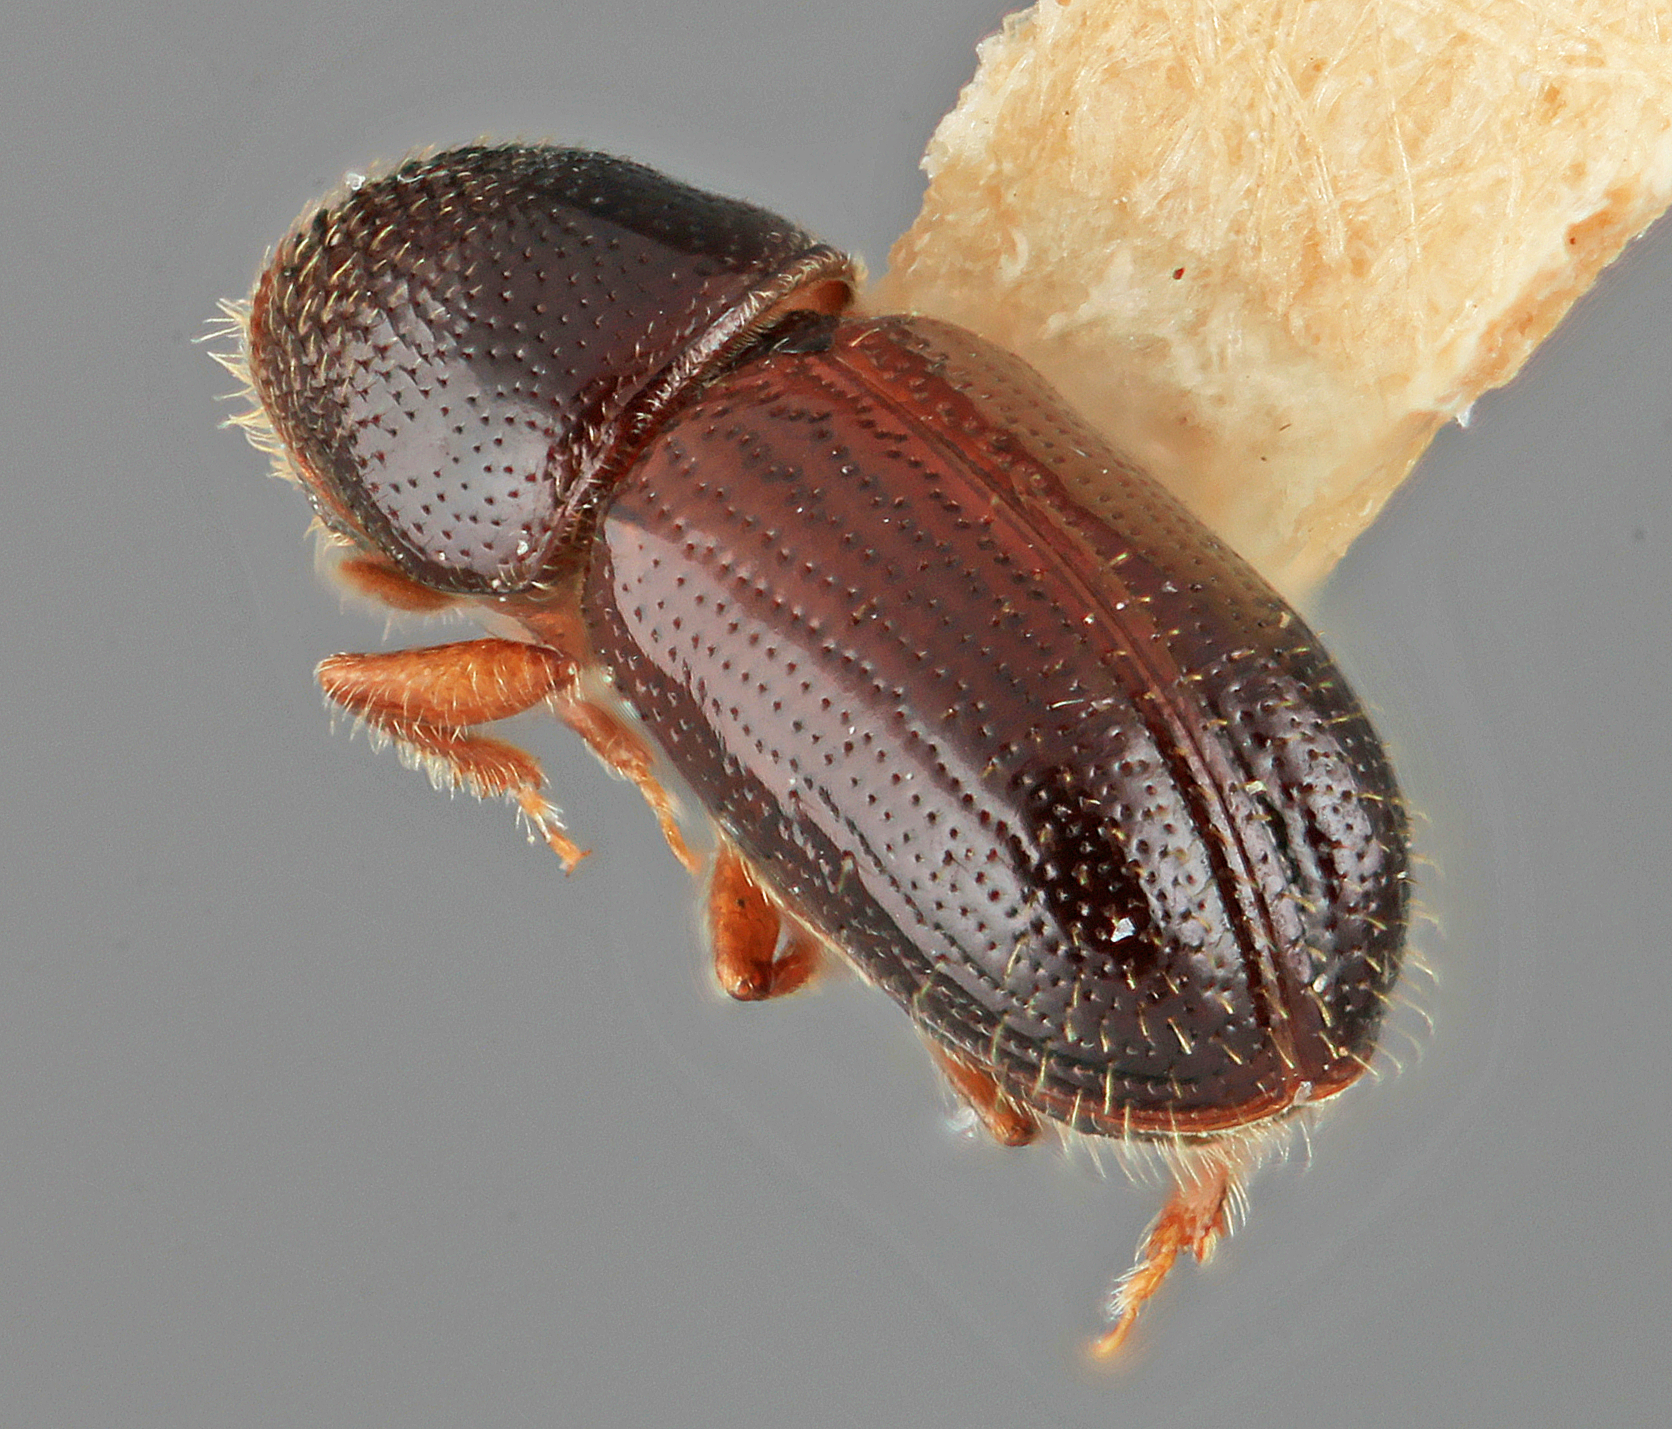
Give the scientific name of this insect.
Araptus blanditus
